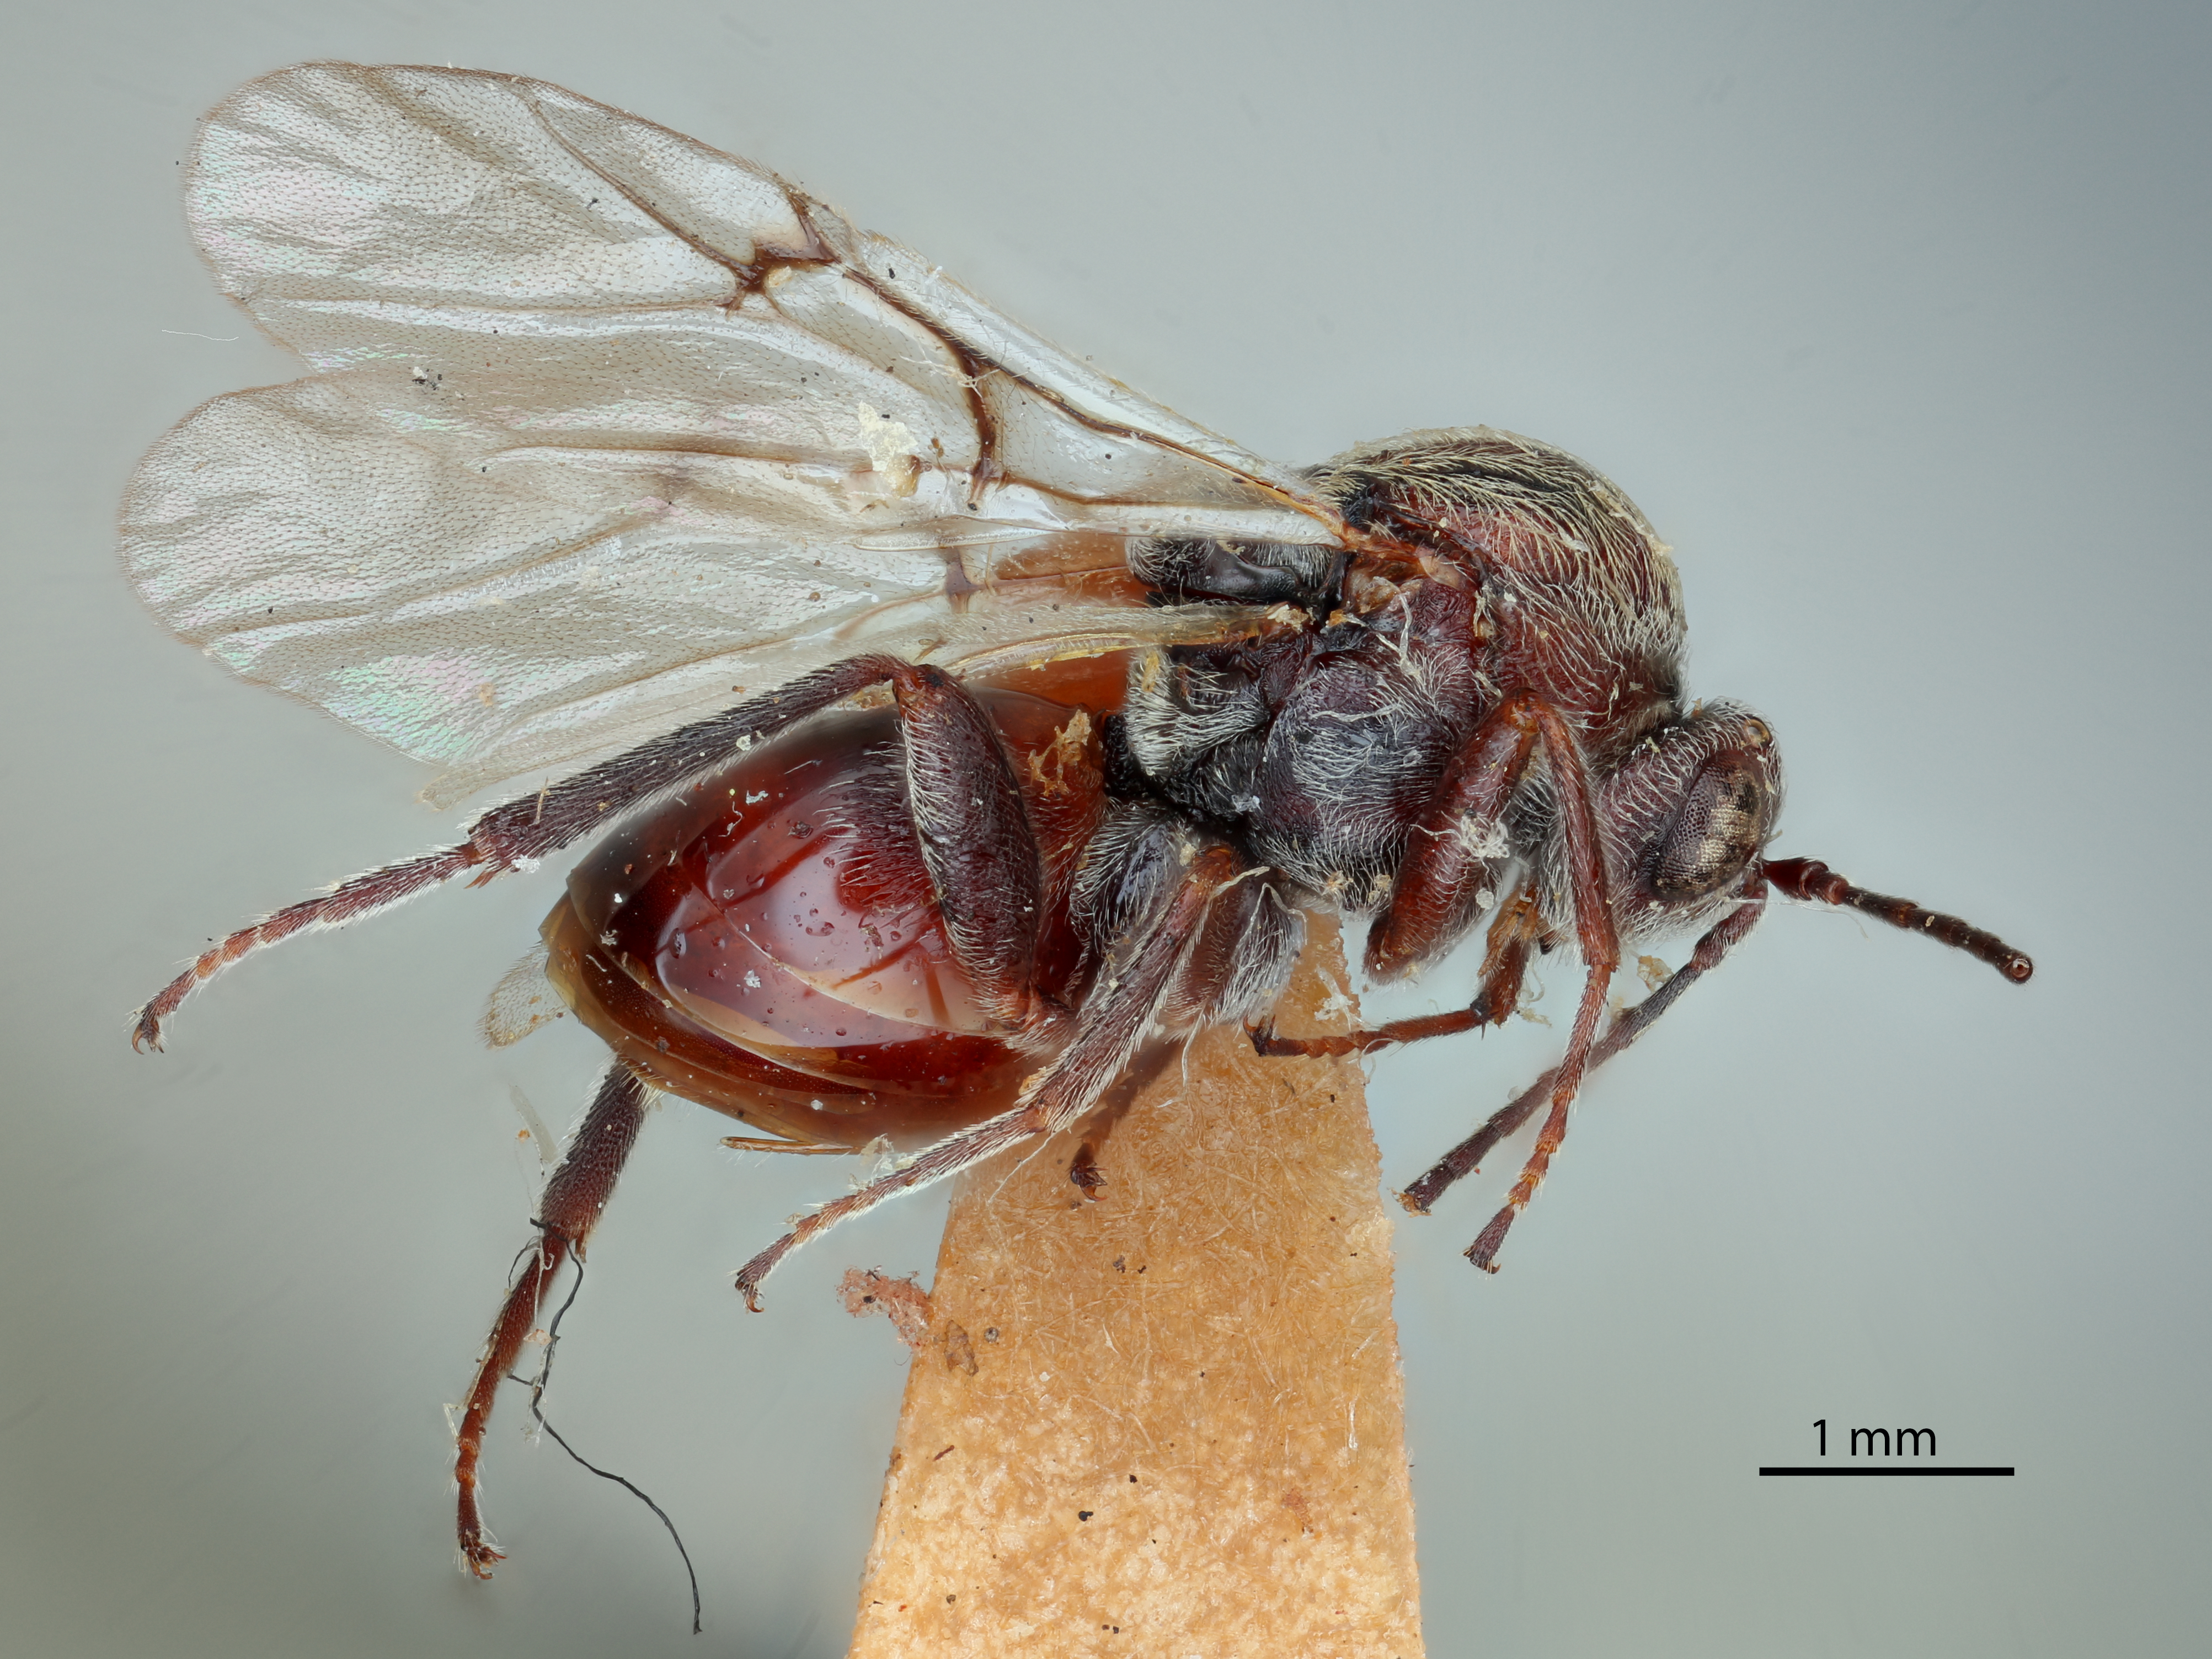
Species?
Callirhytis maxima
